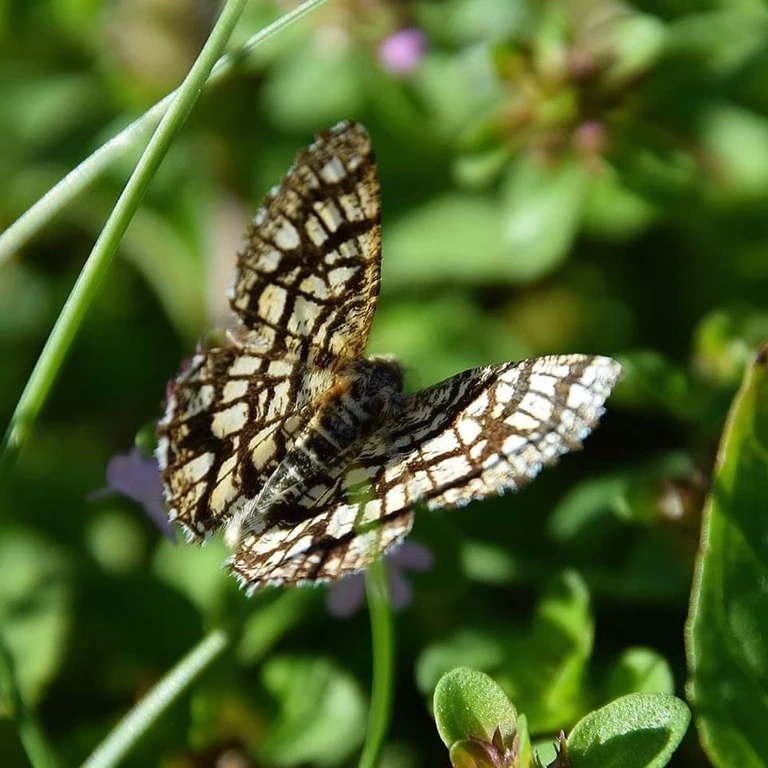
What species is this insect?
Chiasmia clathrata
